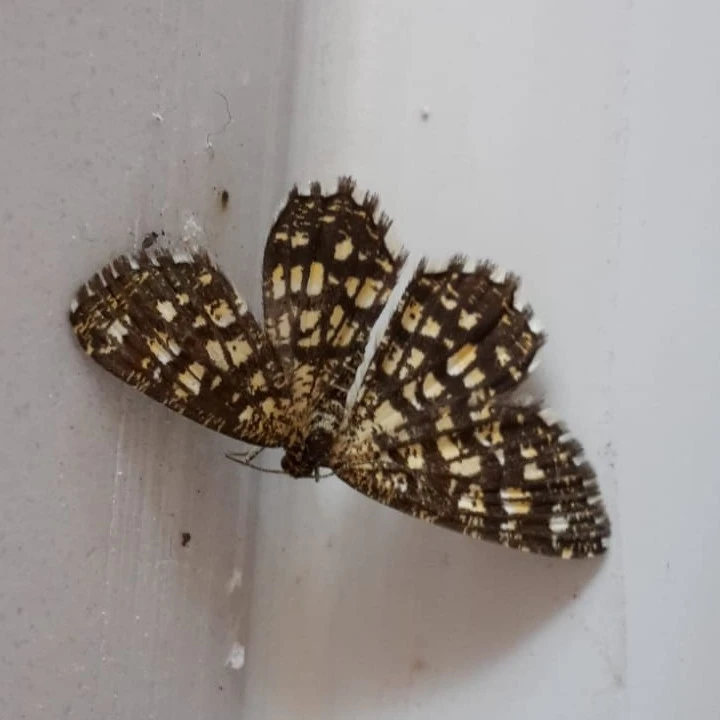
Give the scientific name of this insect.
Chiasmia clathrata
